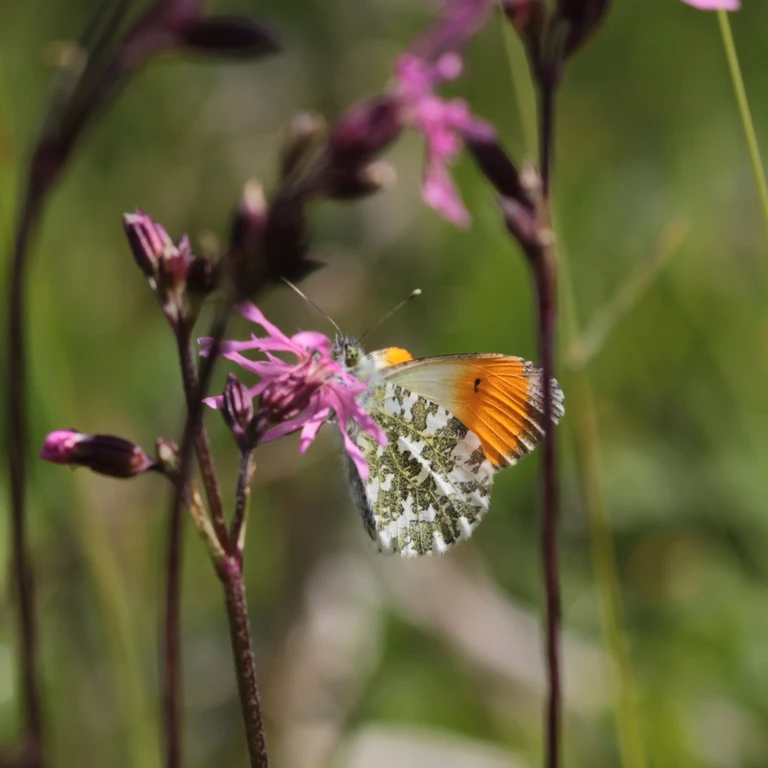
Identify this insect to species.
Anthocharis cardamines
